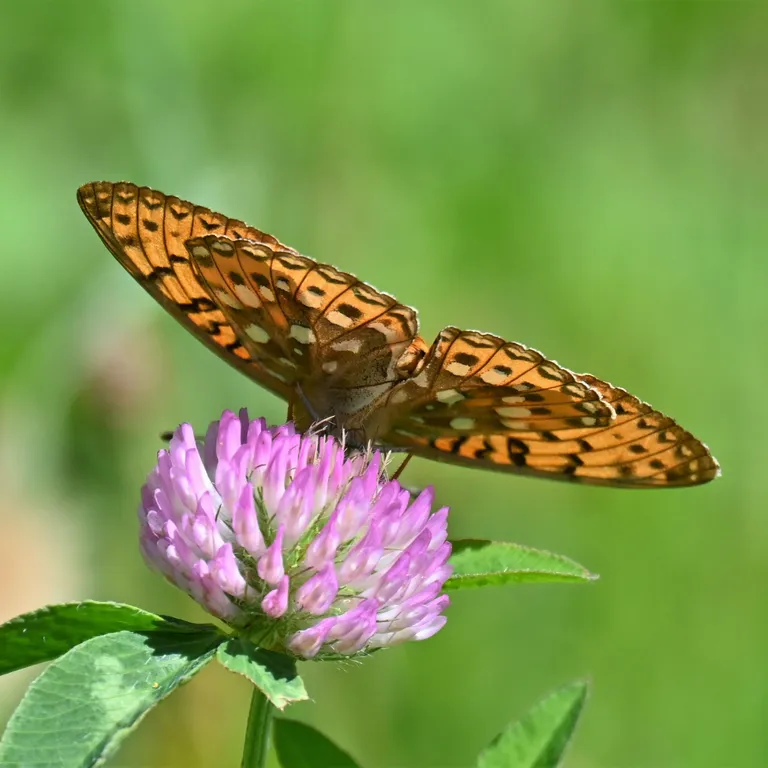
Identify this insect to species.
Speyeria aglaja
